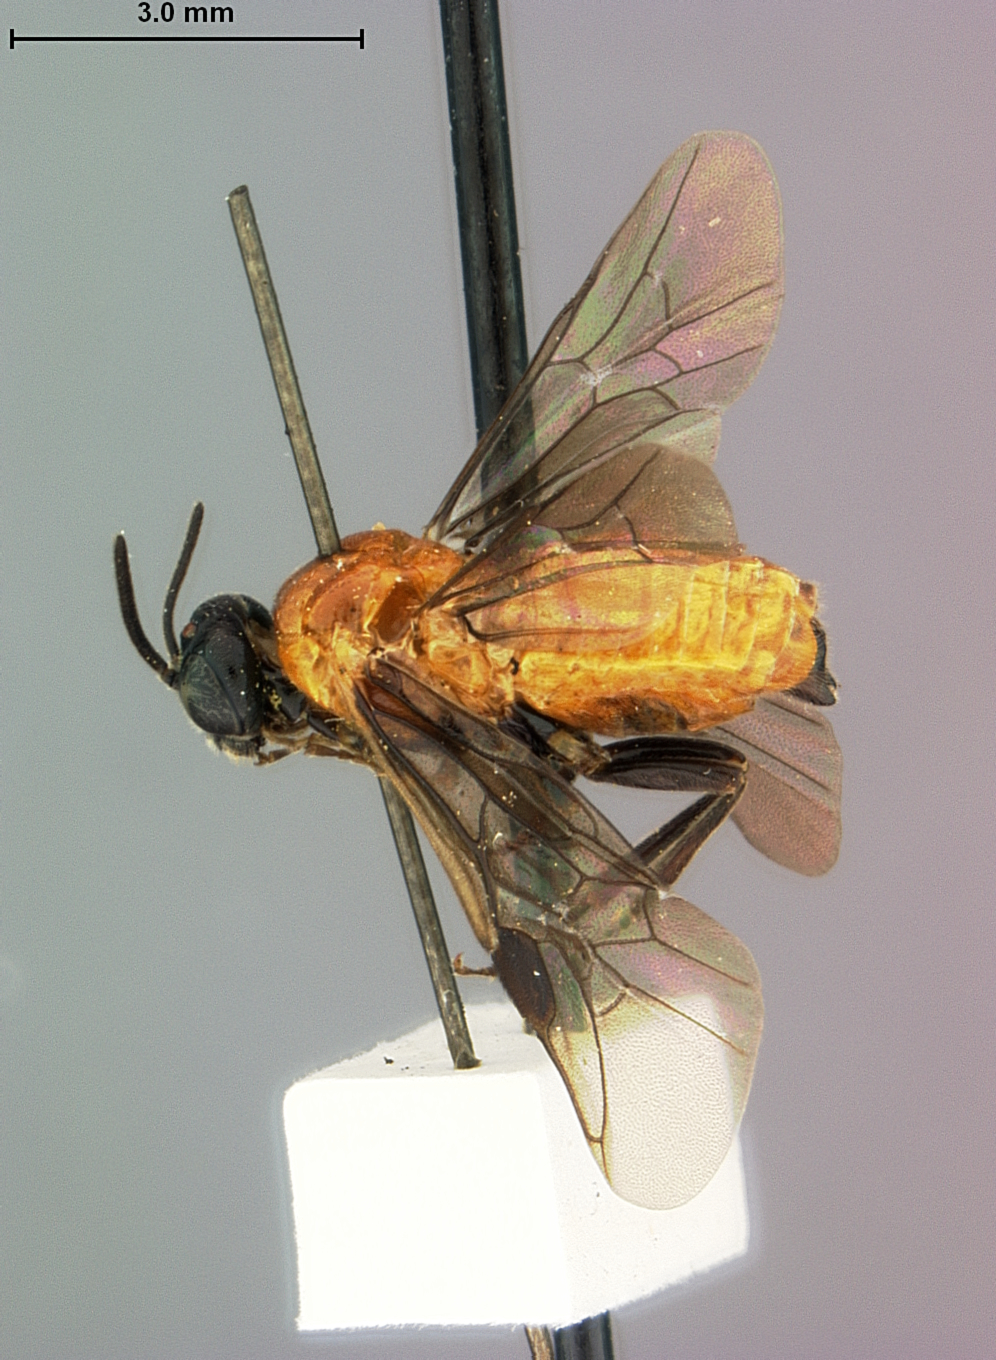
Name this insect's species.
Ptenus magnus
